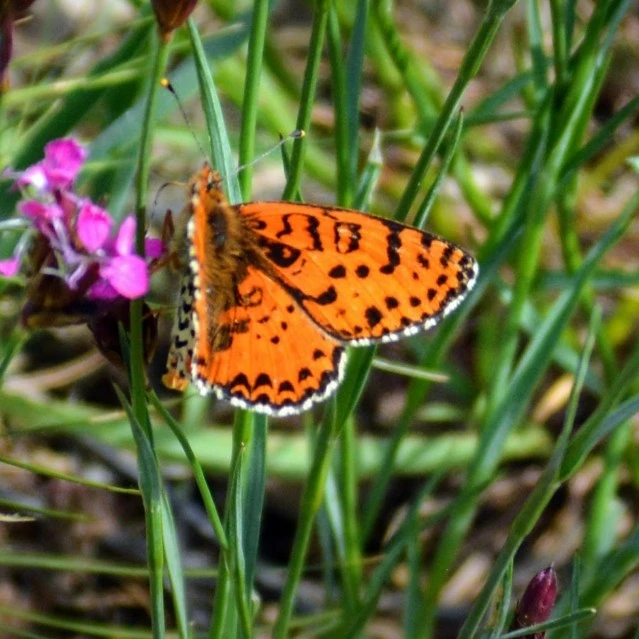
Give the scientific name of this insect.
Melitaea didyma
